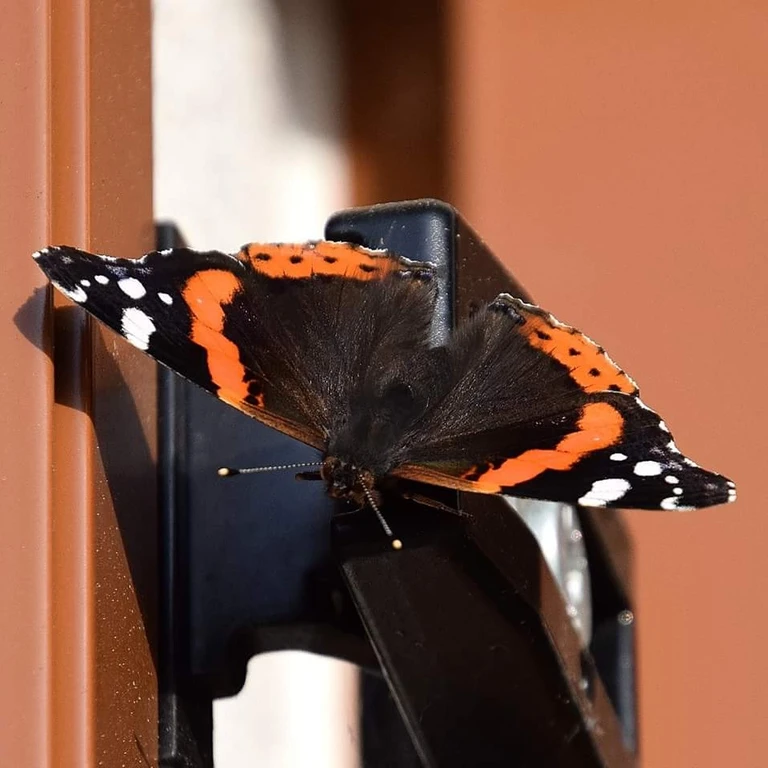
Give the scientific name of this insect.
Vanessa atalanta
